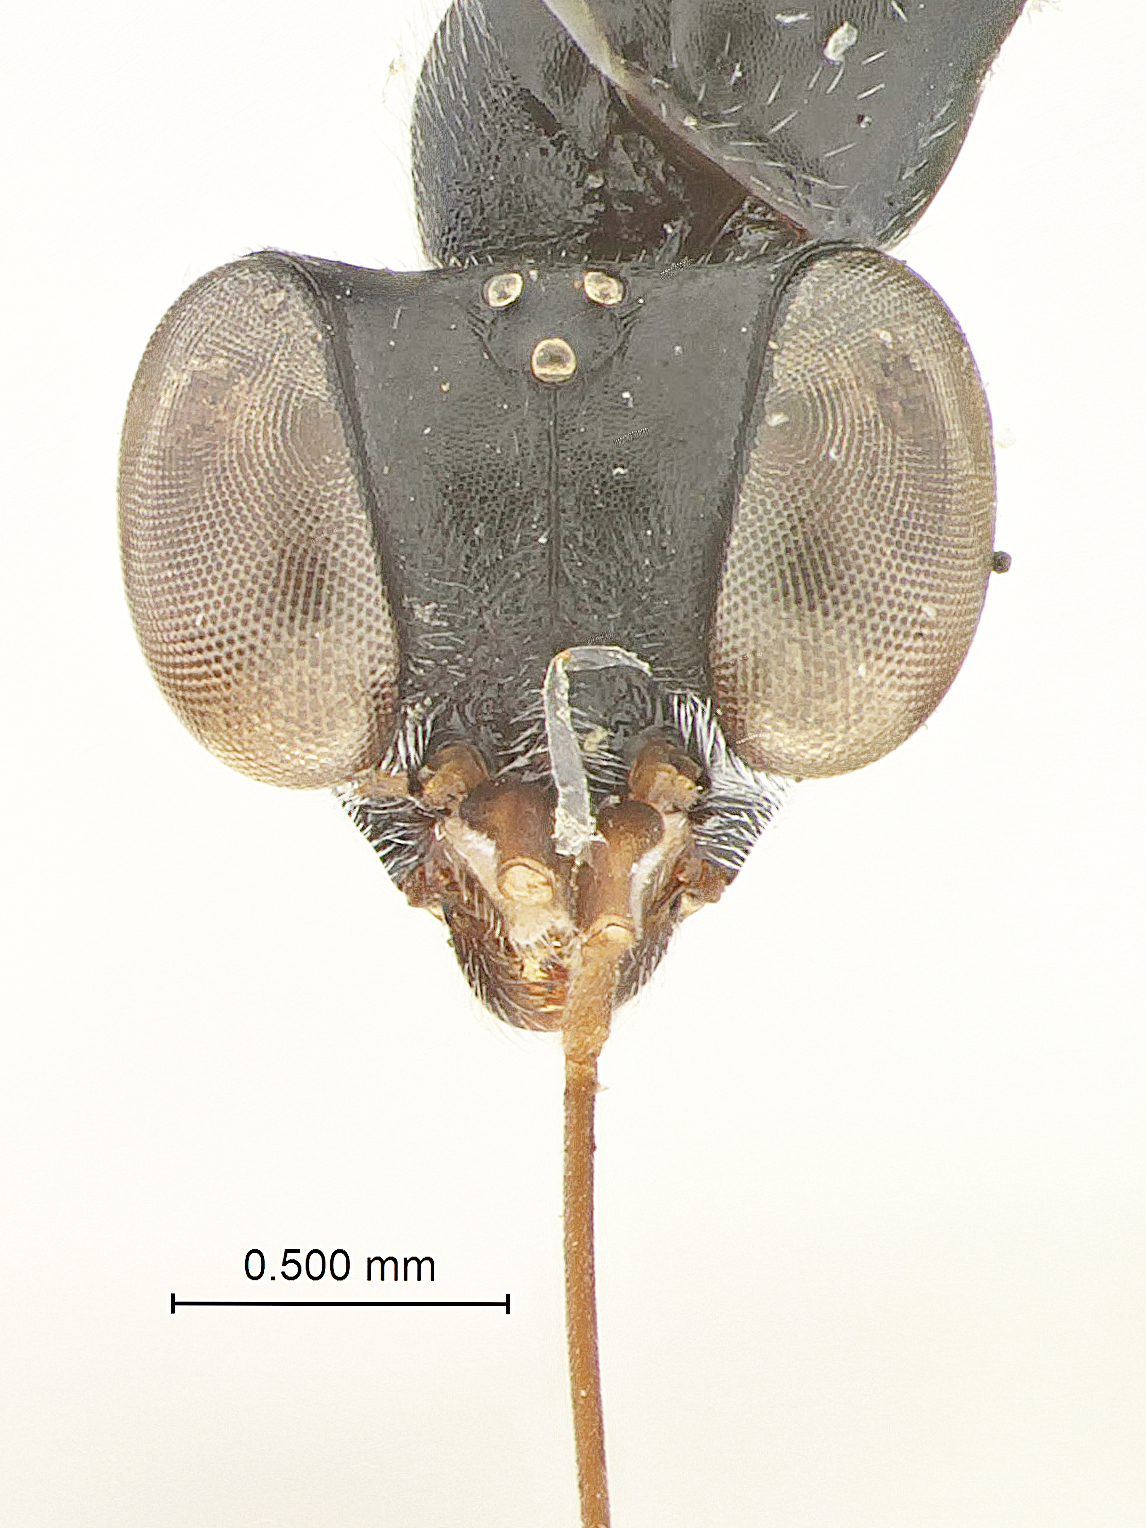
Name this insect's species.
Dryinus krombeini
